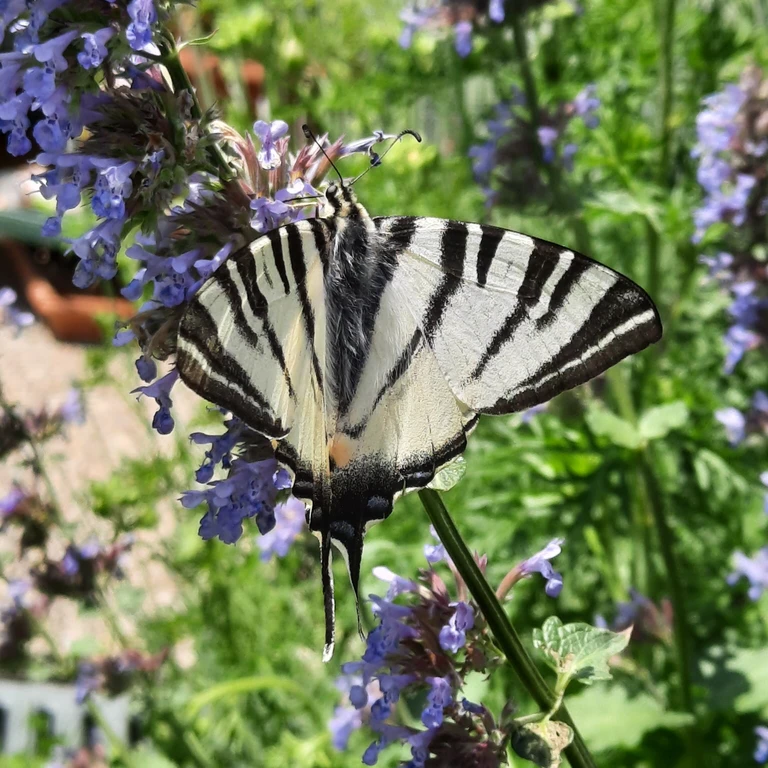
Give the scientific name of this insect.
Iphiclides podalirius
